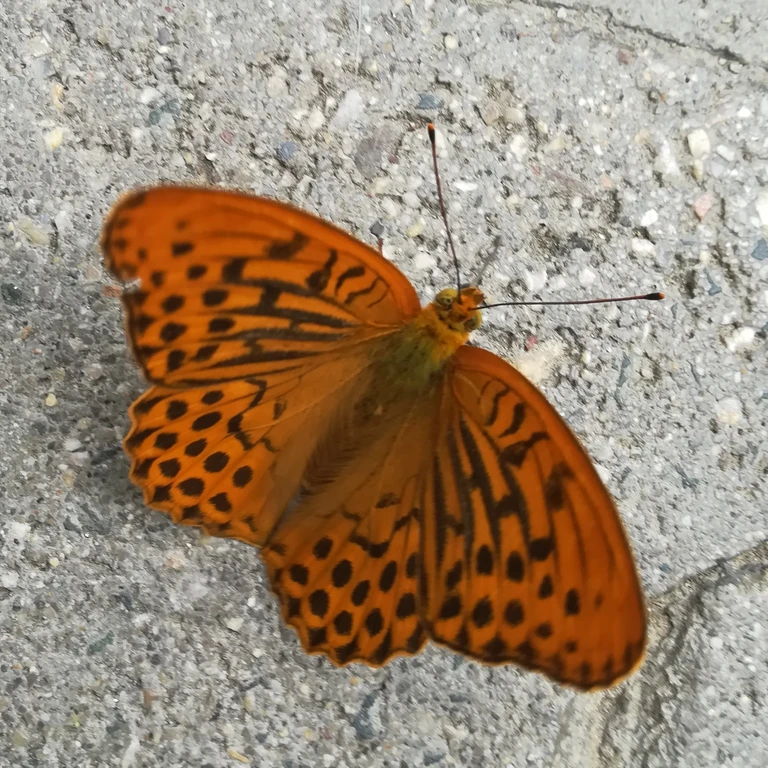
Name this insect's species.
Argynnis paphia
